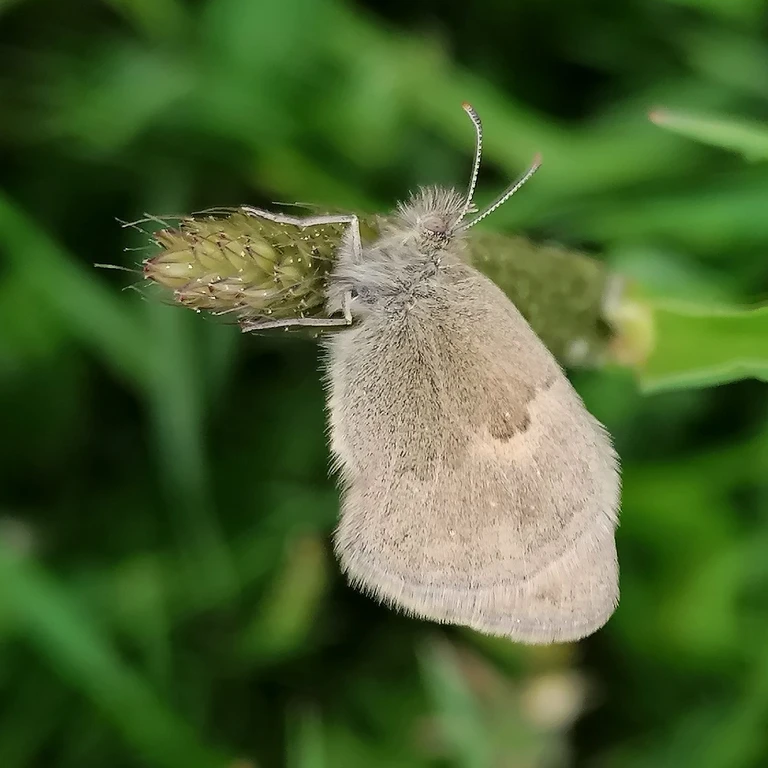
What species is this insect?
Coenonympha pamphilus
